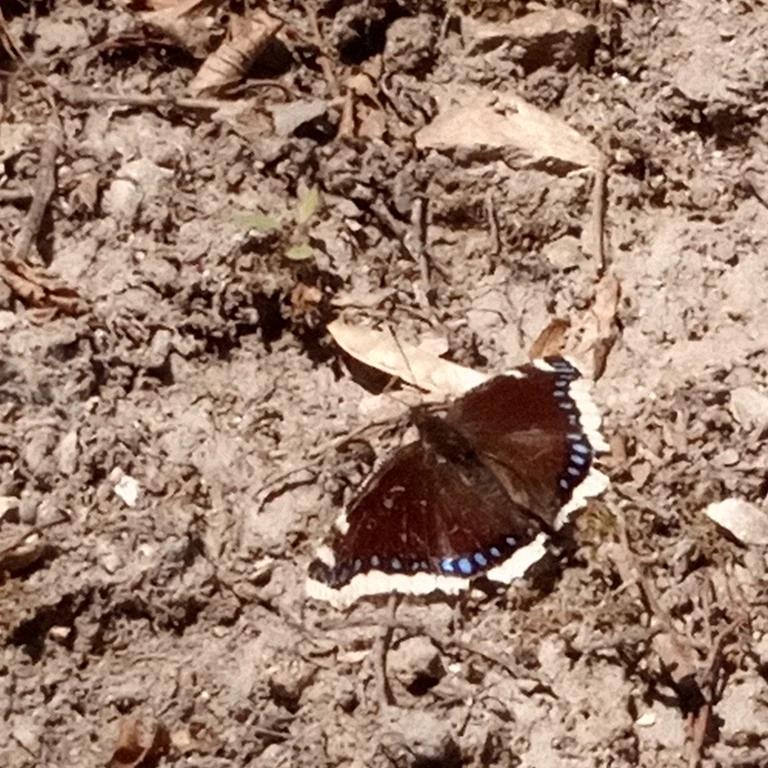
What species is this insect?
Nymphalis antiopa
